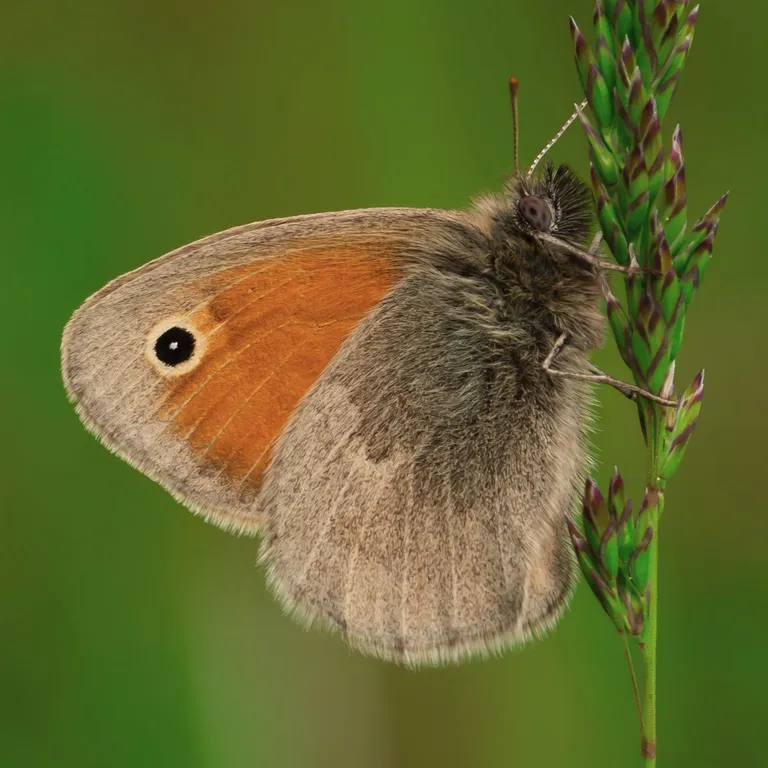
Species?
Coenonympha pamphilus
